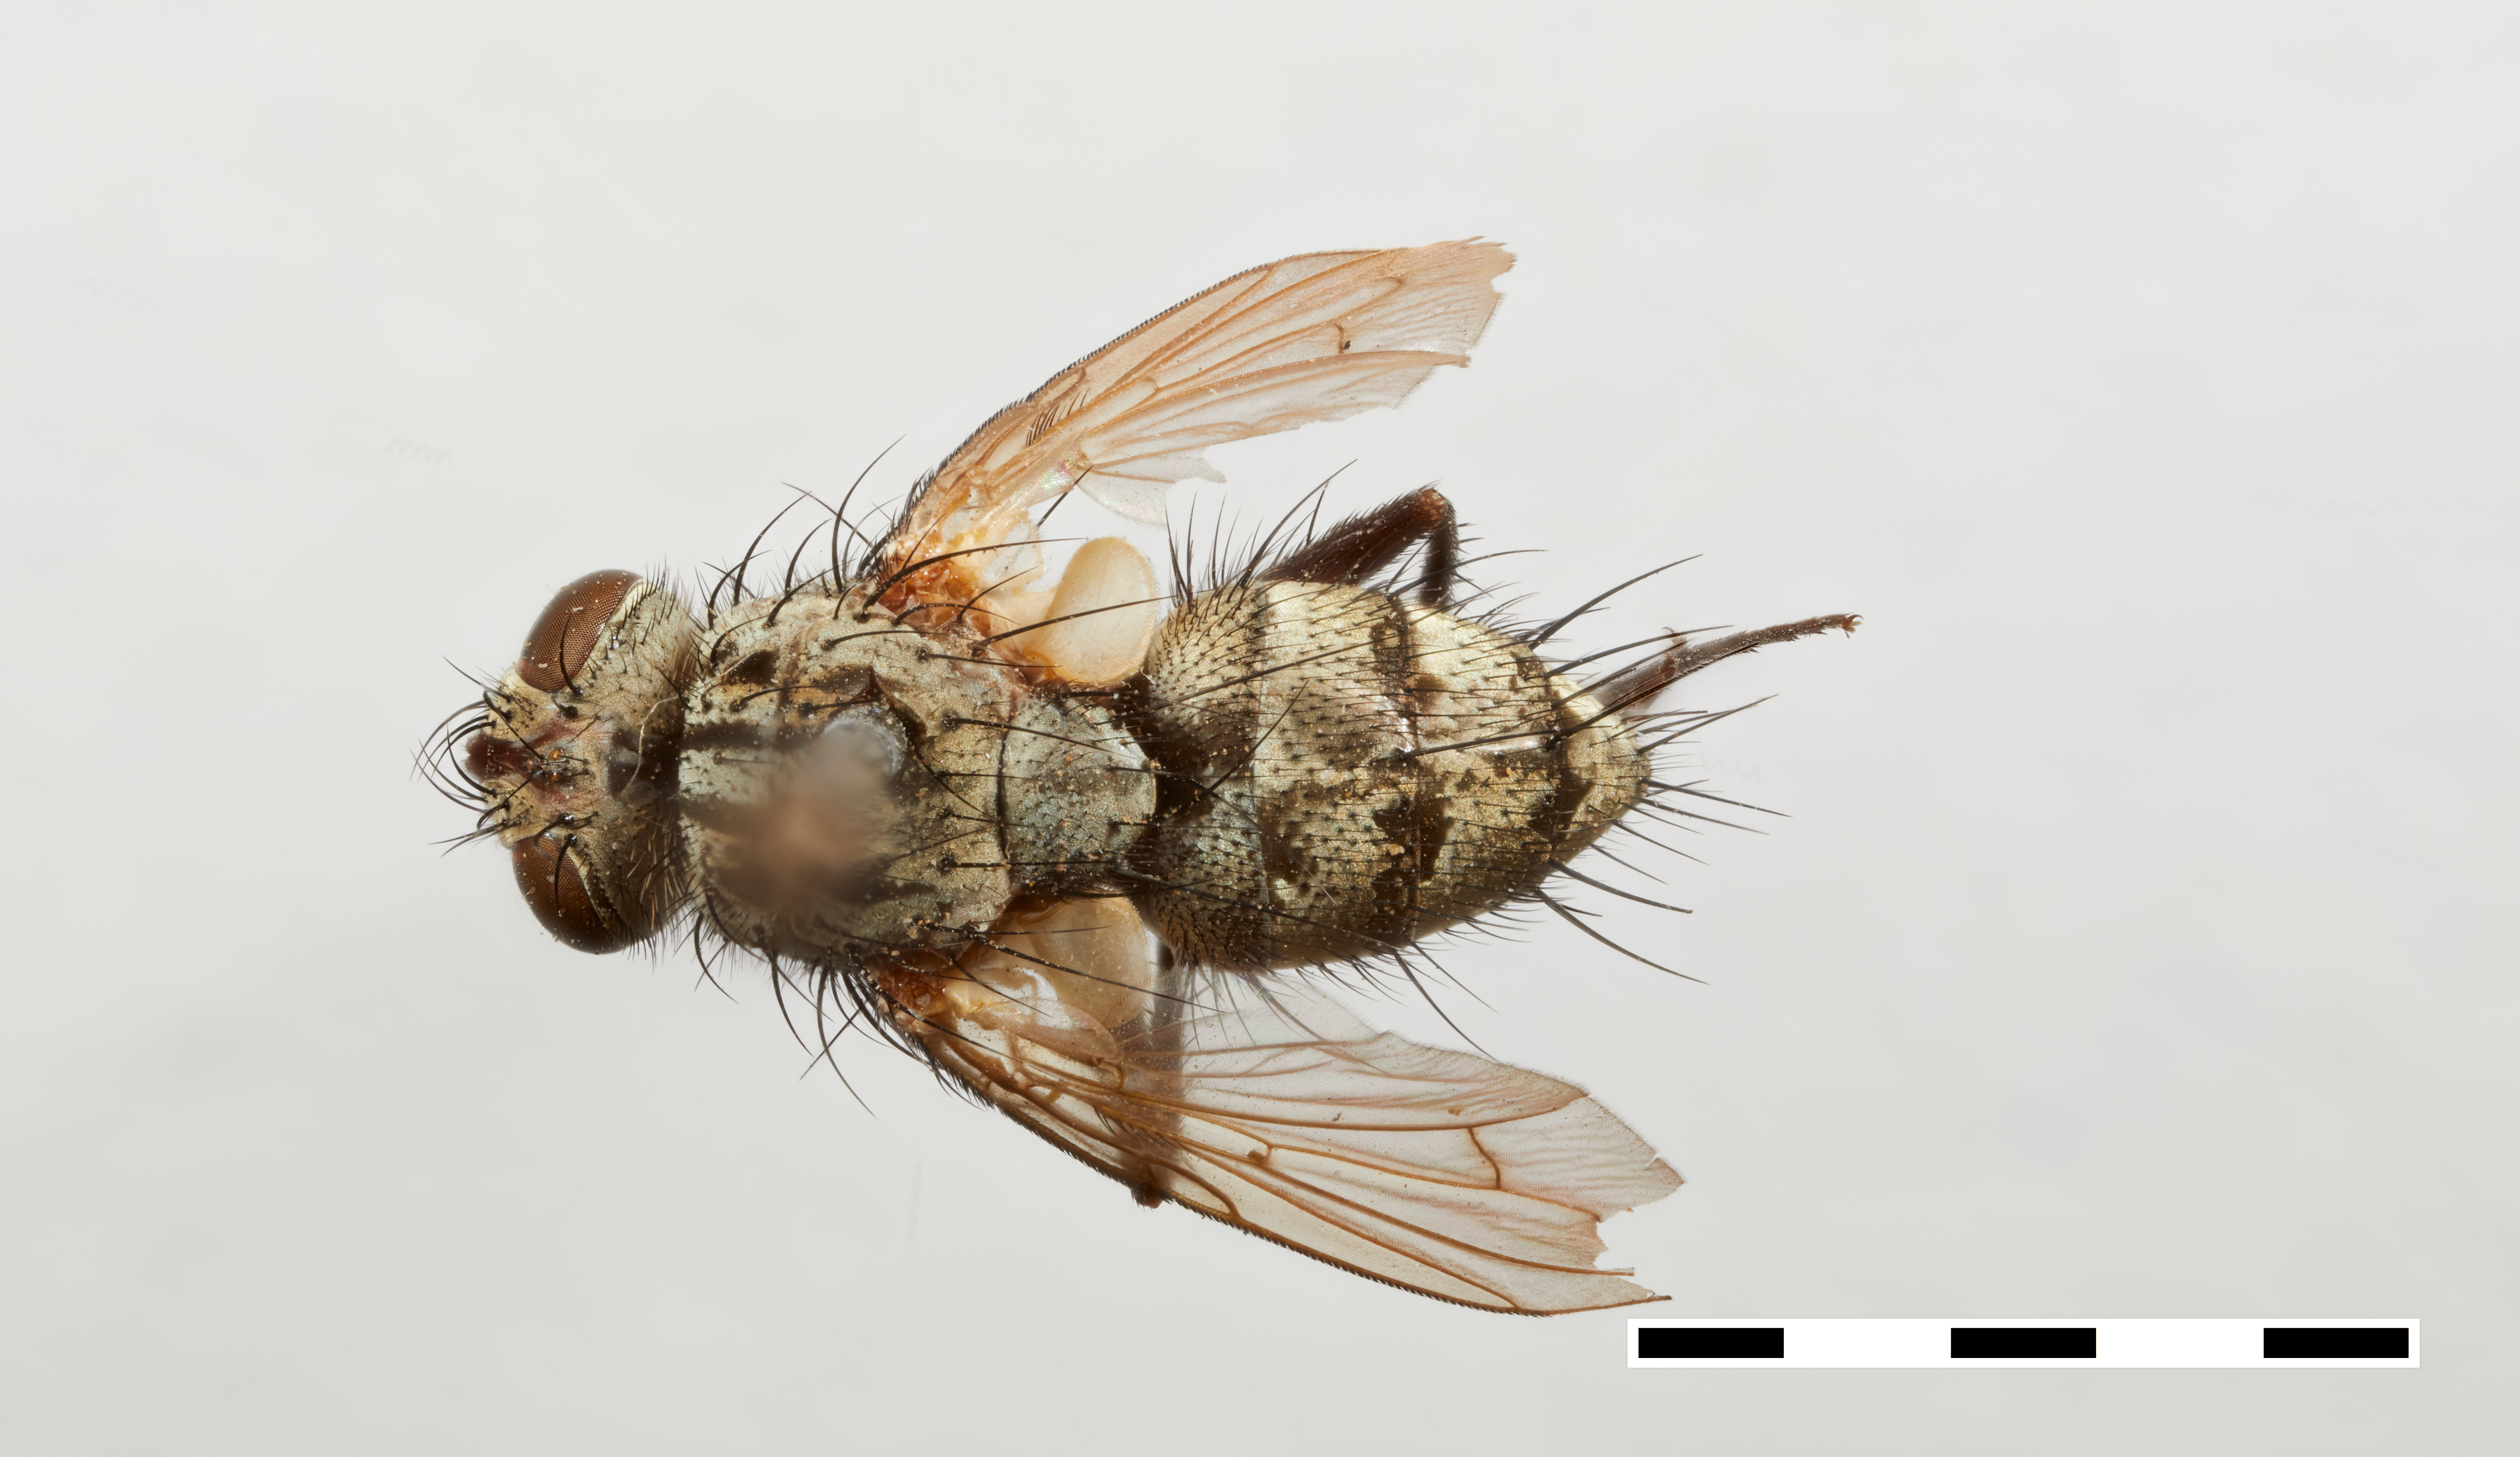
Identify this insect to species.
Paradidyma peruviana
